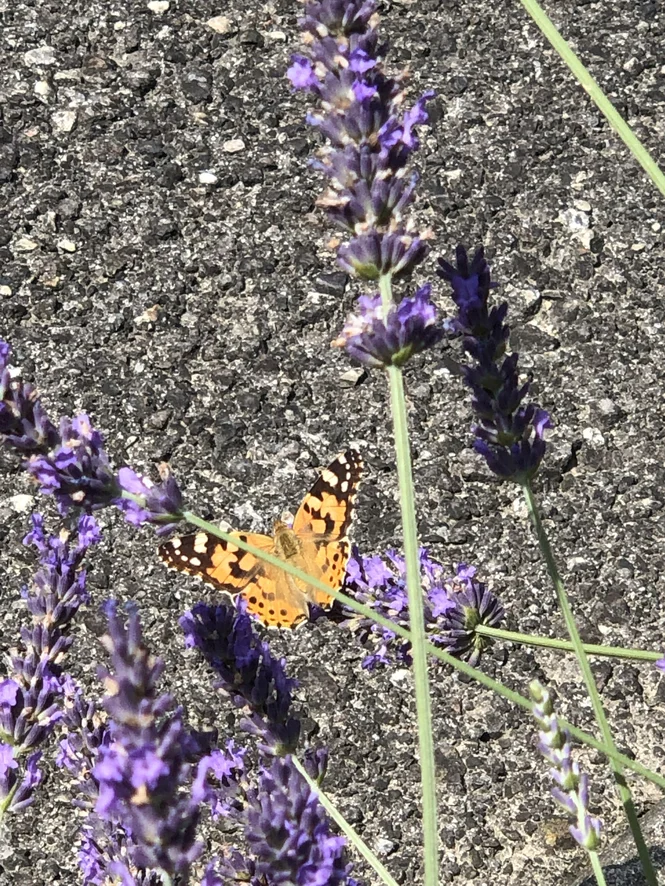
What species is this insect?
Vanessa cardui
